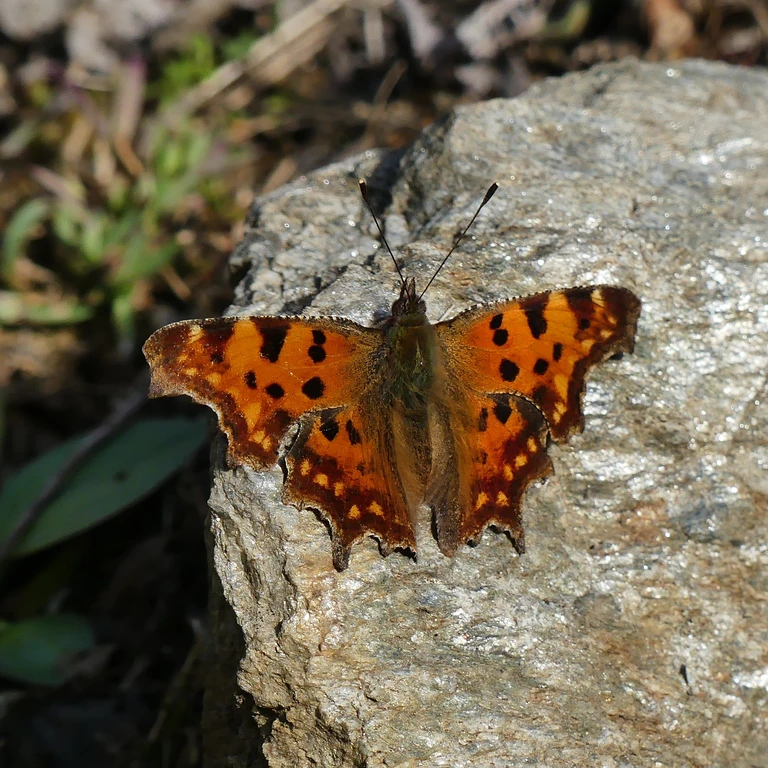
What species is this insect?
Polygonia c-album
